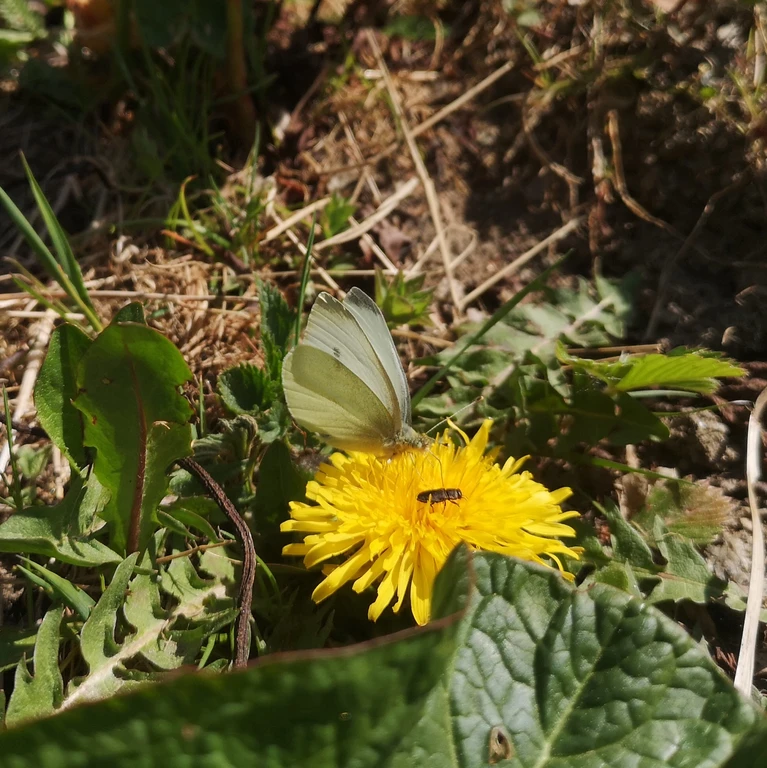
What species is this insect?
Pieris rapae
